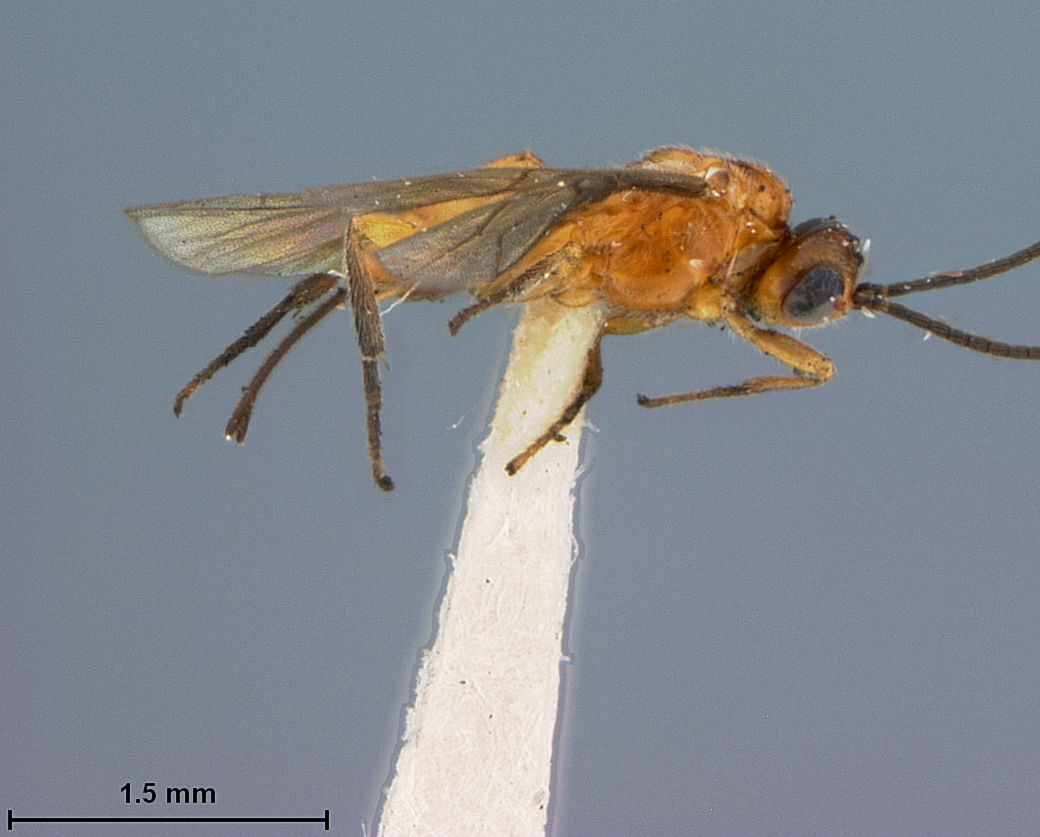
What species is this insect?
Microbracon gemmaecola
